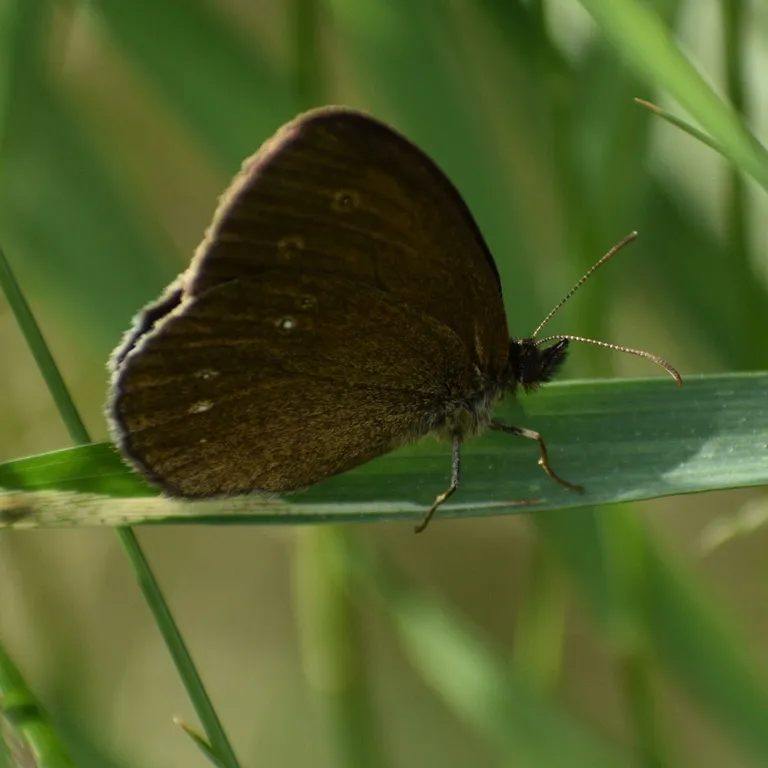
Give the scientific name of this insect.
Aphantopus hyperantus
